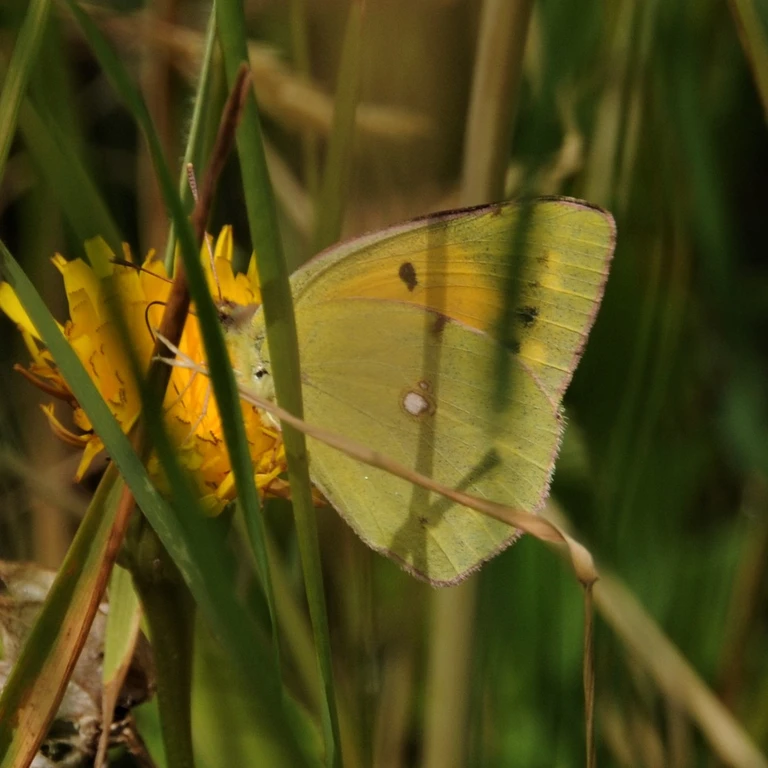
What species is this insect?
Colias croceus
